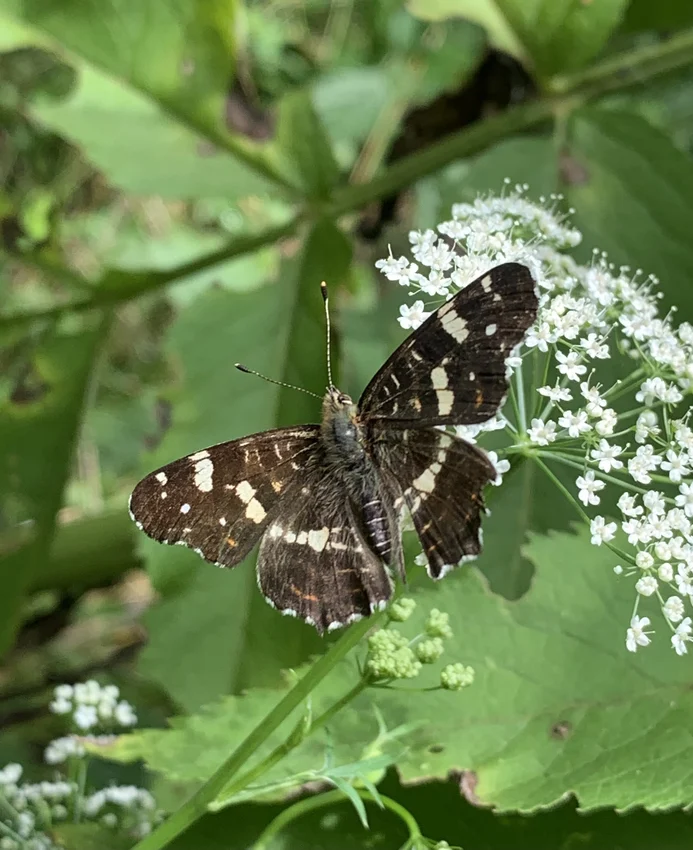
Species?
Araschnia levana
